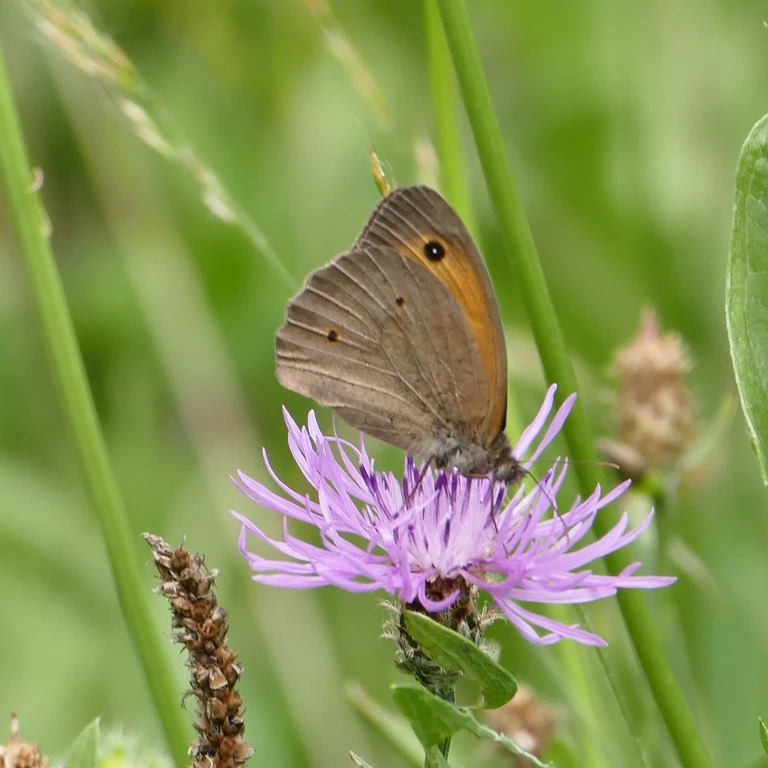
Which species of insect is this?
Maniola jurtina
